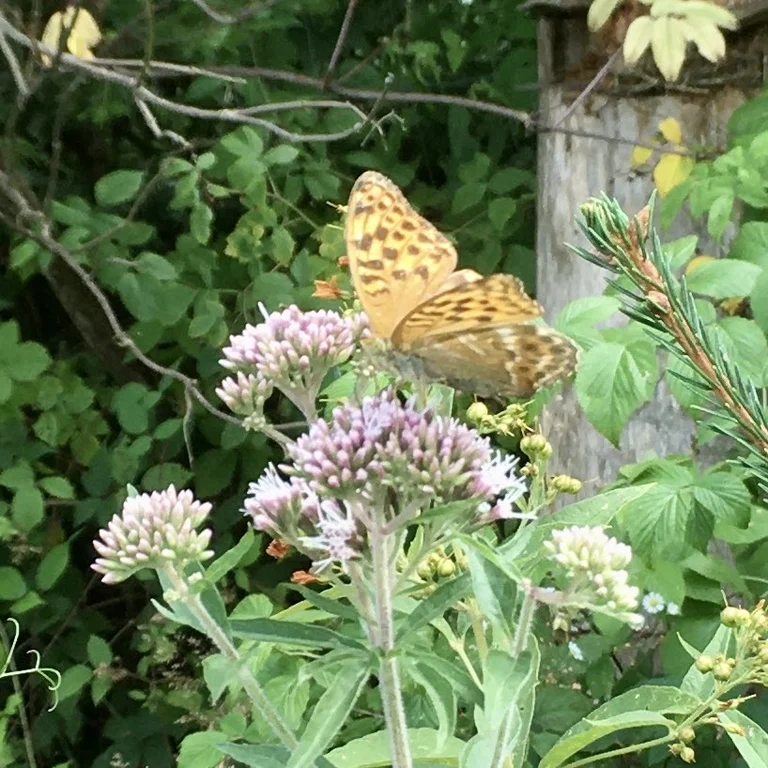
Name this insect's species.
Argynnis paphia
